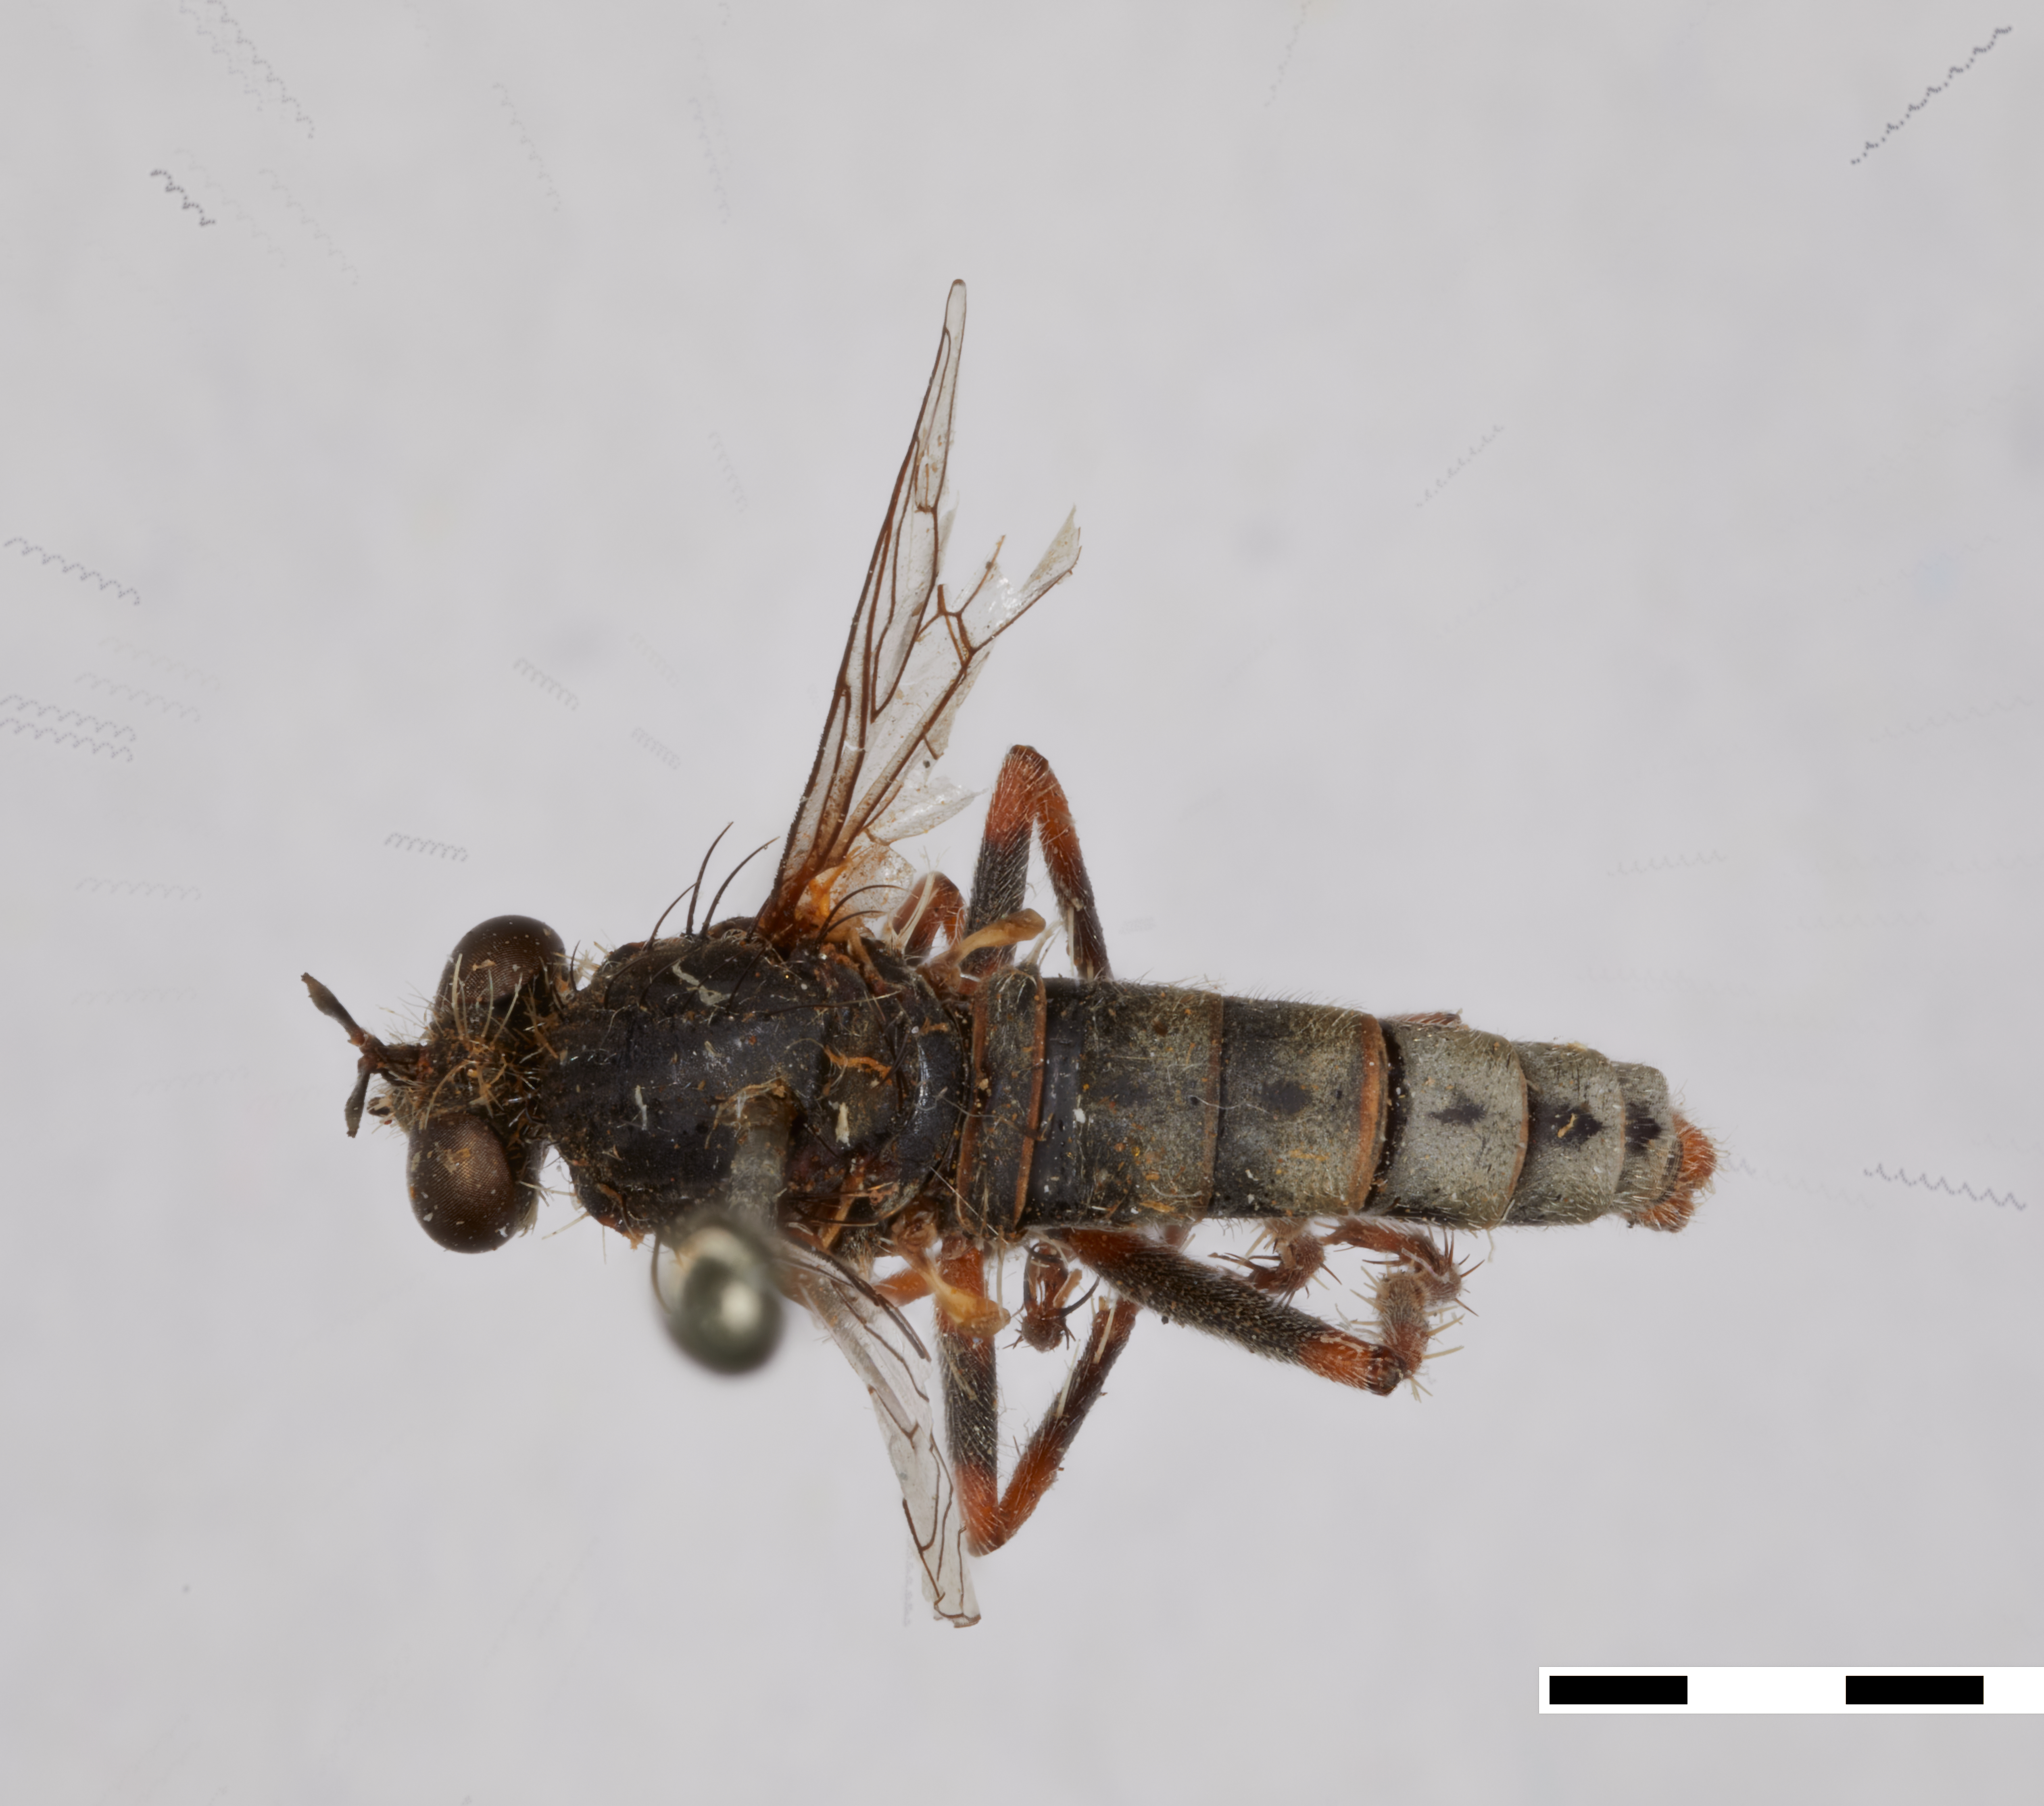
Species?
Lestomyia redlandae
